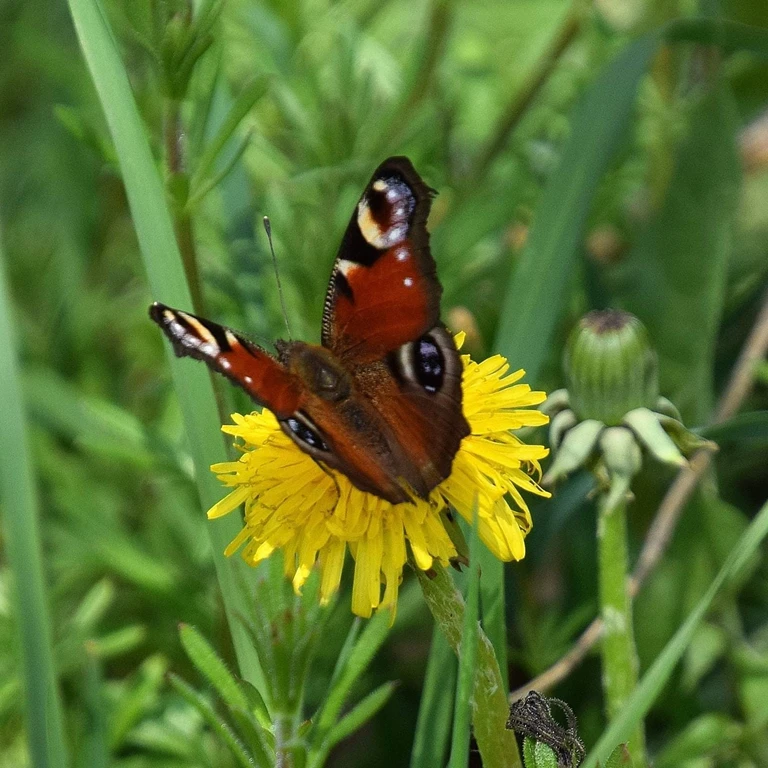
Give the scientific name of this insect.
Aglais io
